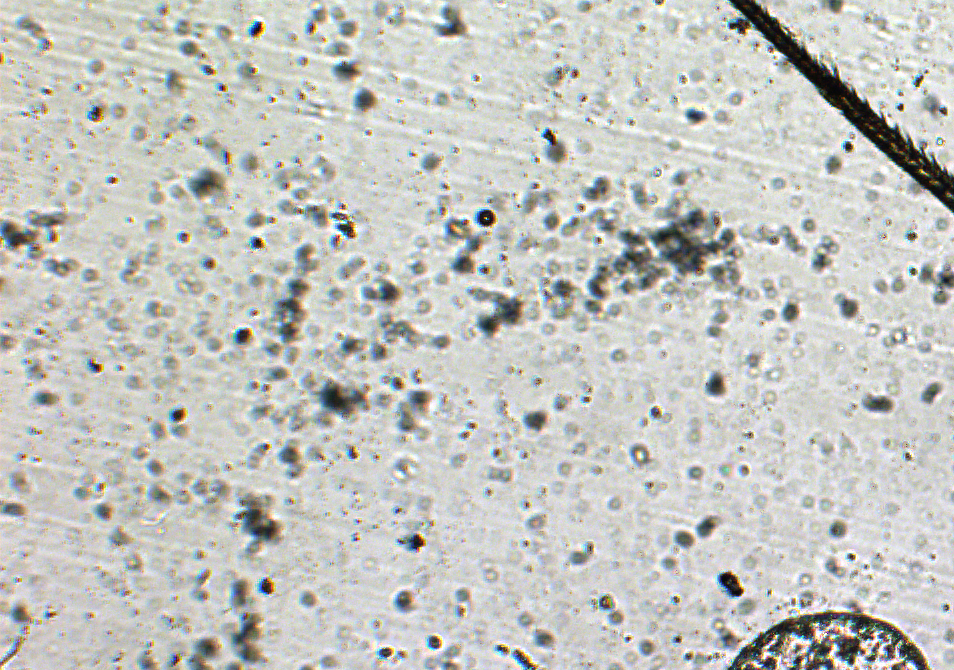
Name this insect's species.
Elasmus binocellatus
